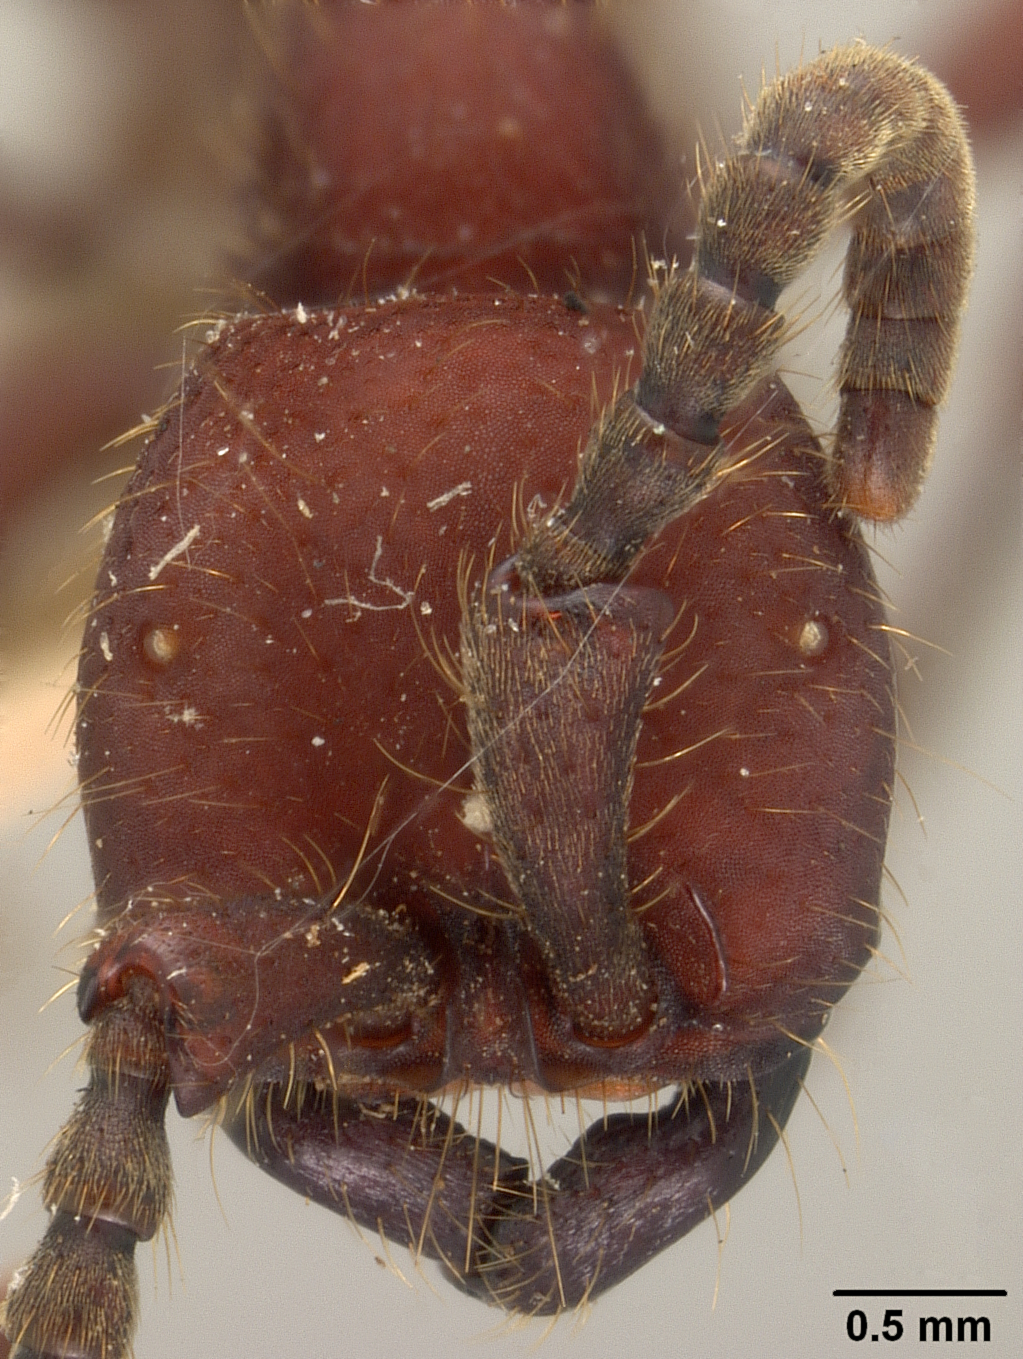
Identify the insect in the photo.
Eciton crassicorne
